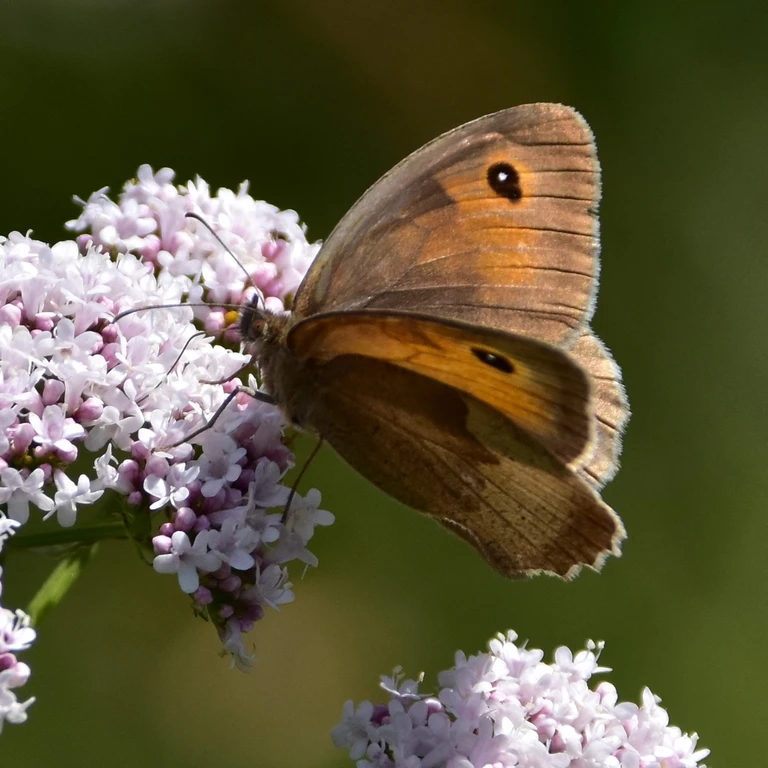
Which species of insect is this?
Maniola jurtina
